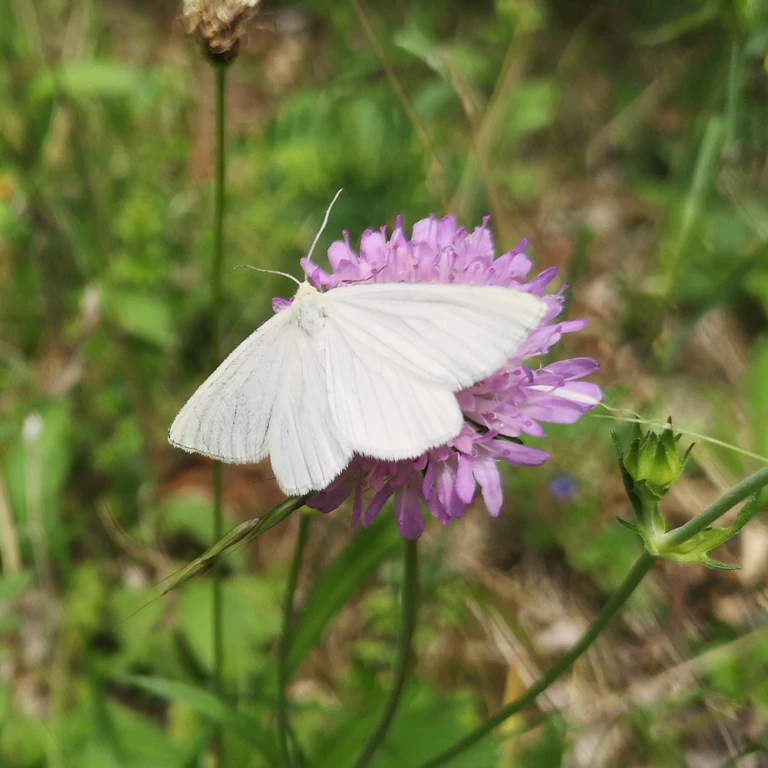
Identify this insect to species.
Siona lineata
